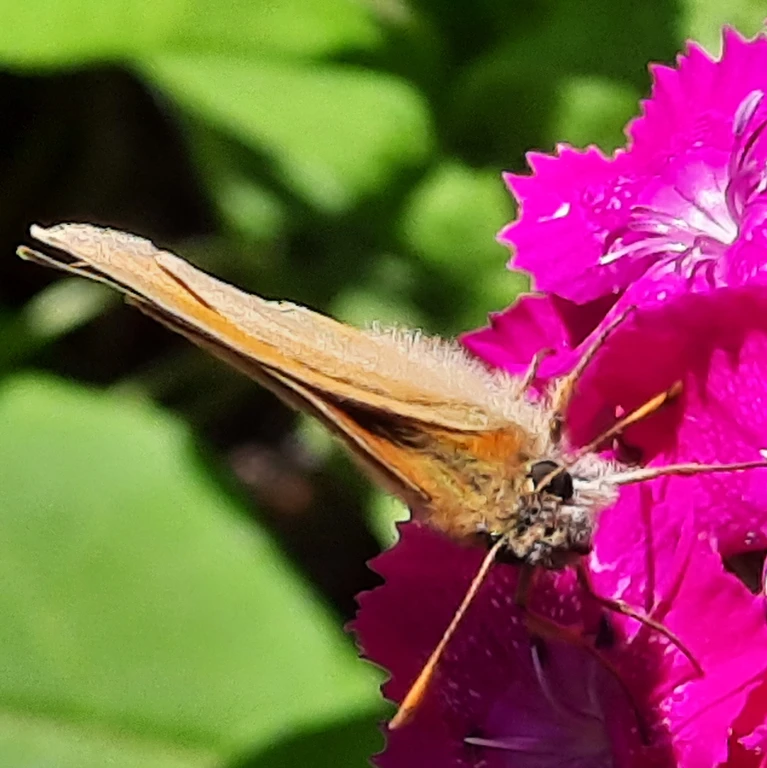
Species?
Thymelicus sylvestris
